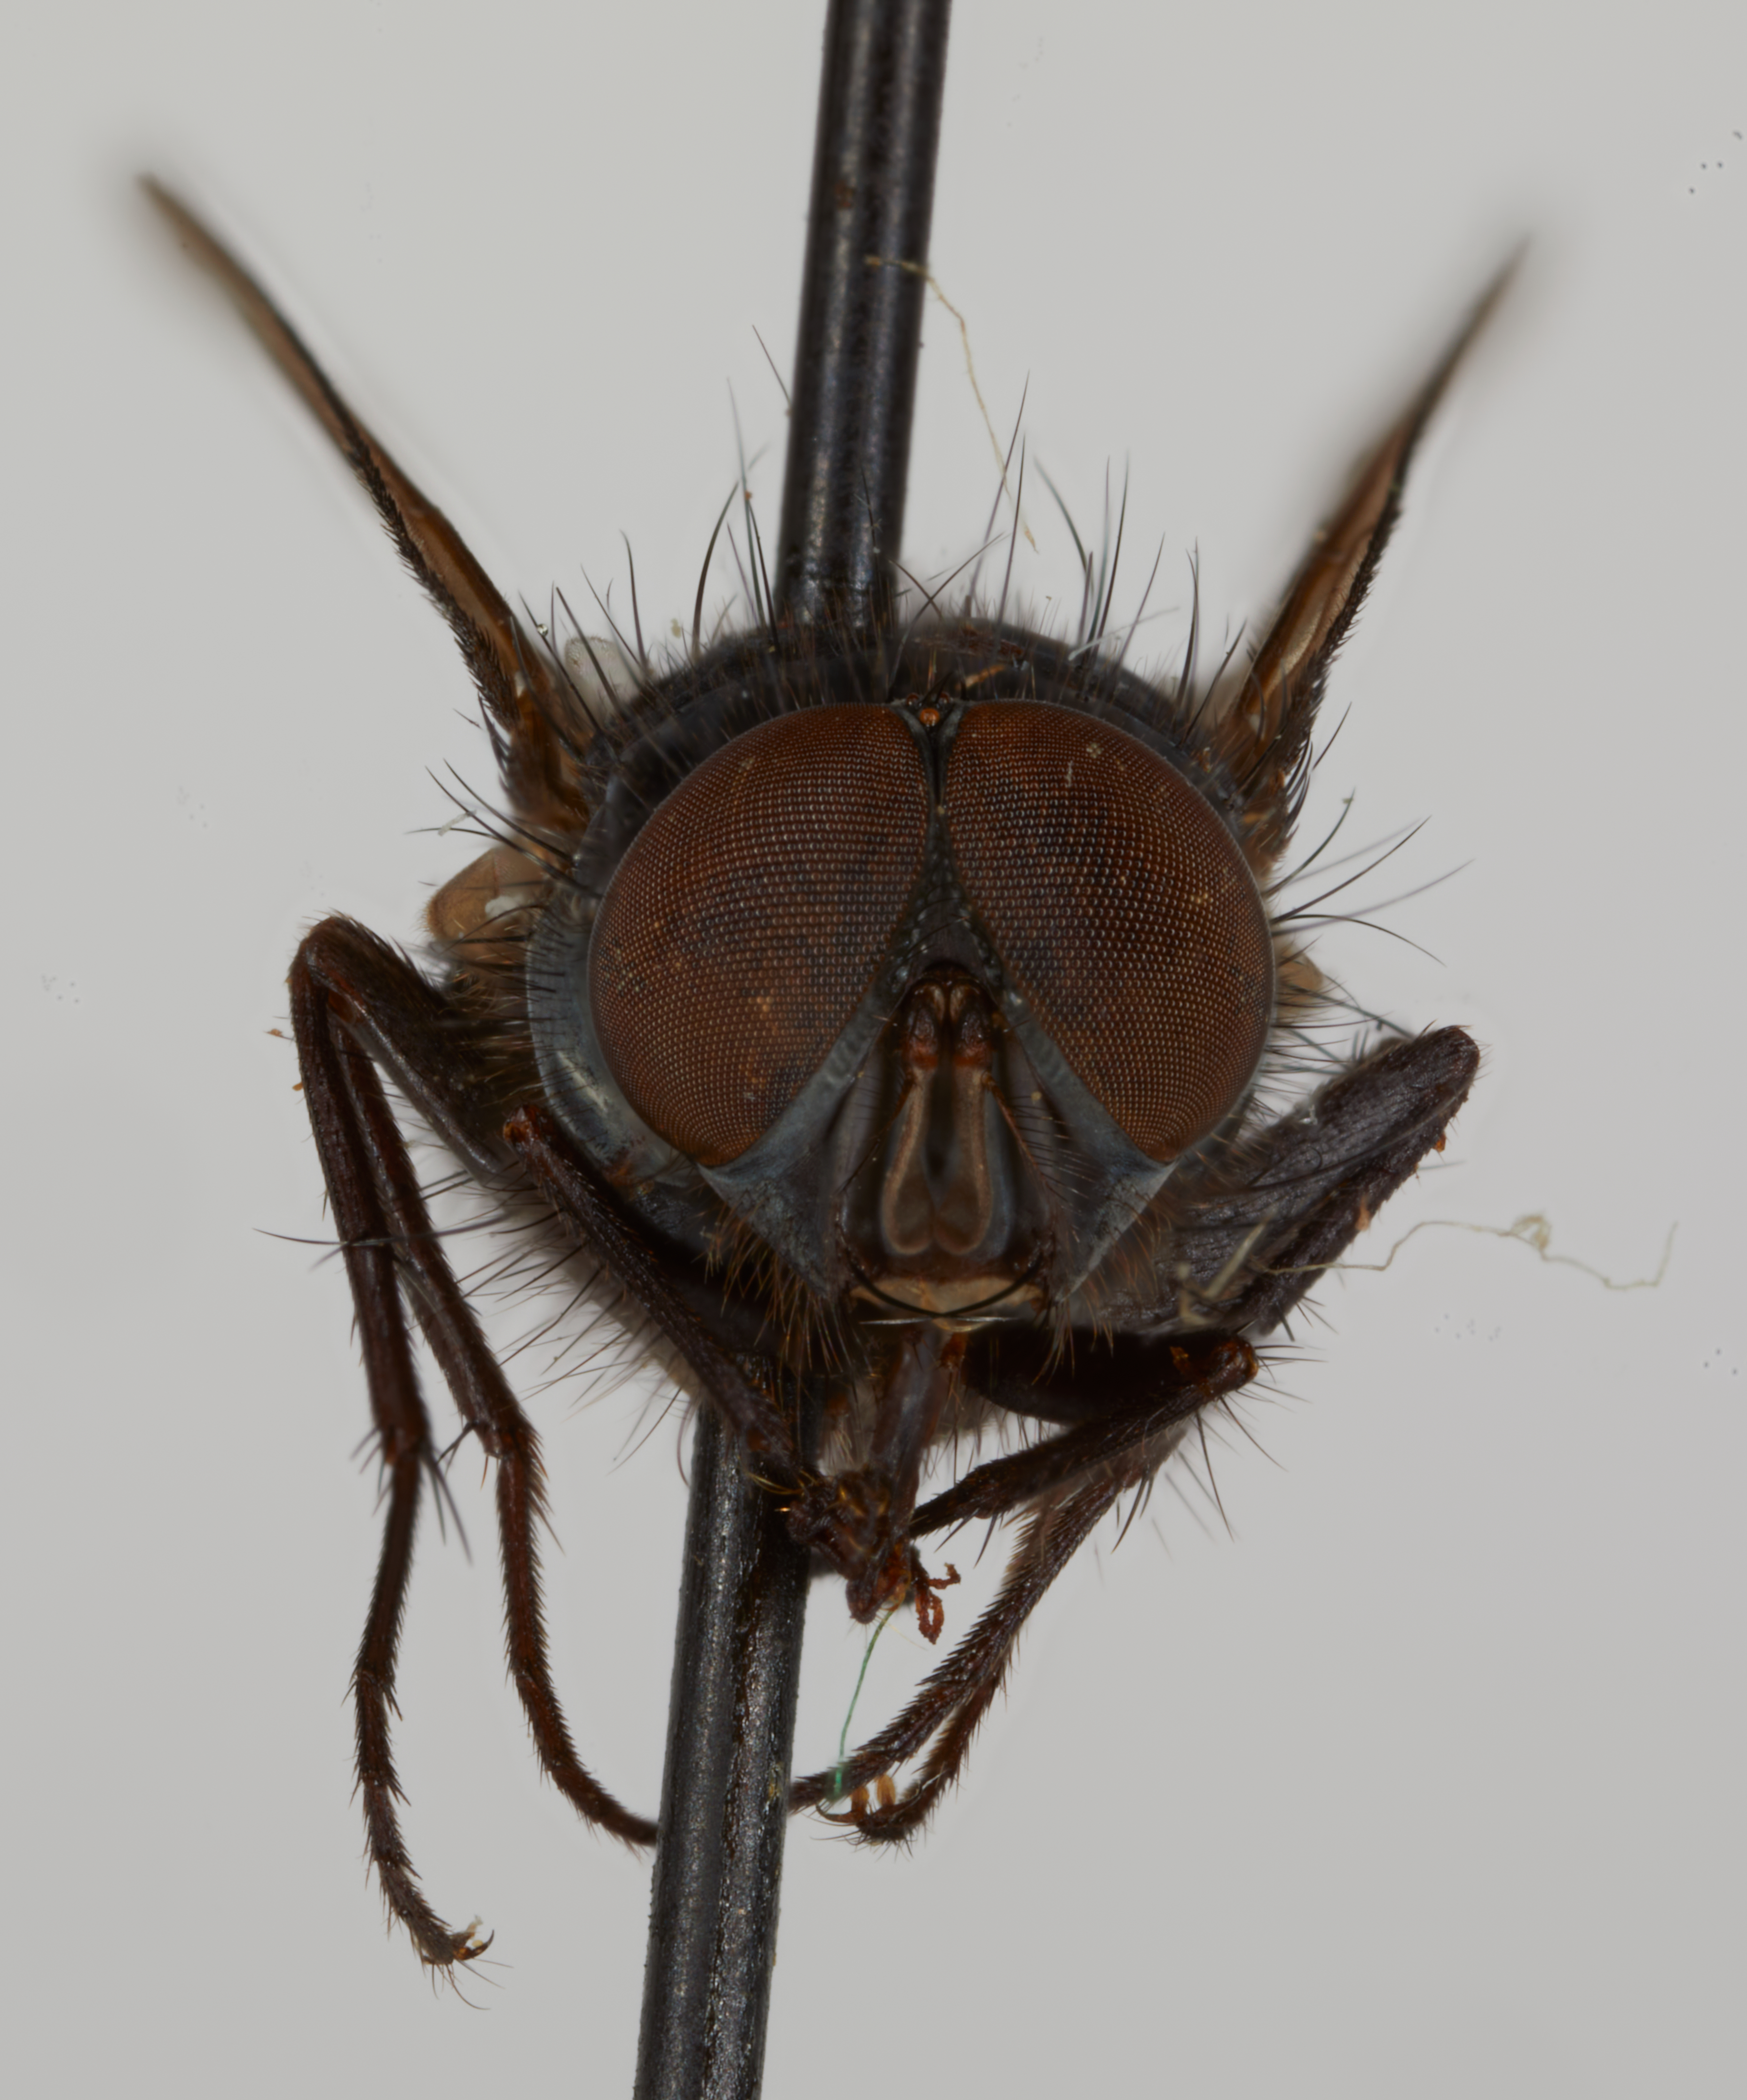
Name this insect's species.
Lucilia synderi
